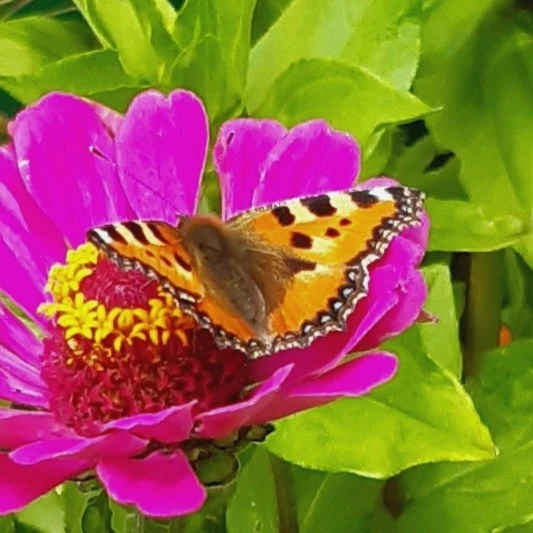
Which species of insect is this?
Aglais urticae
